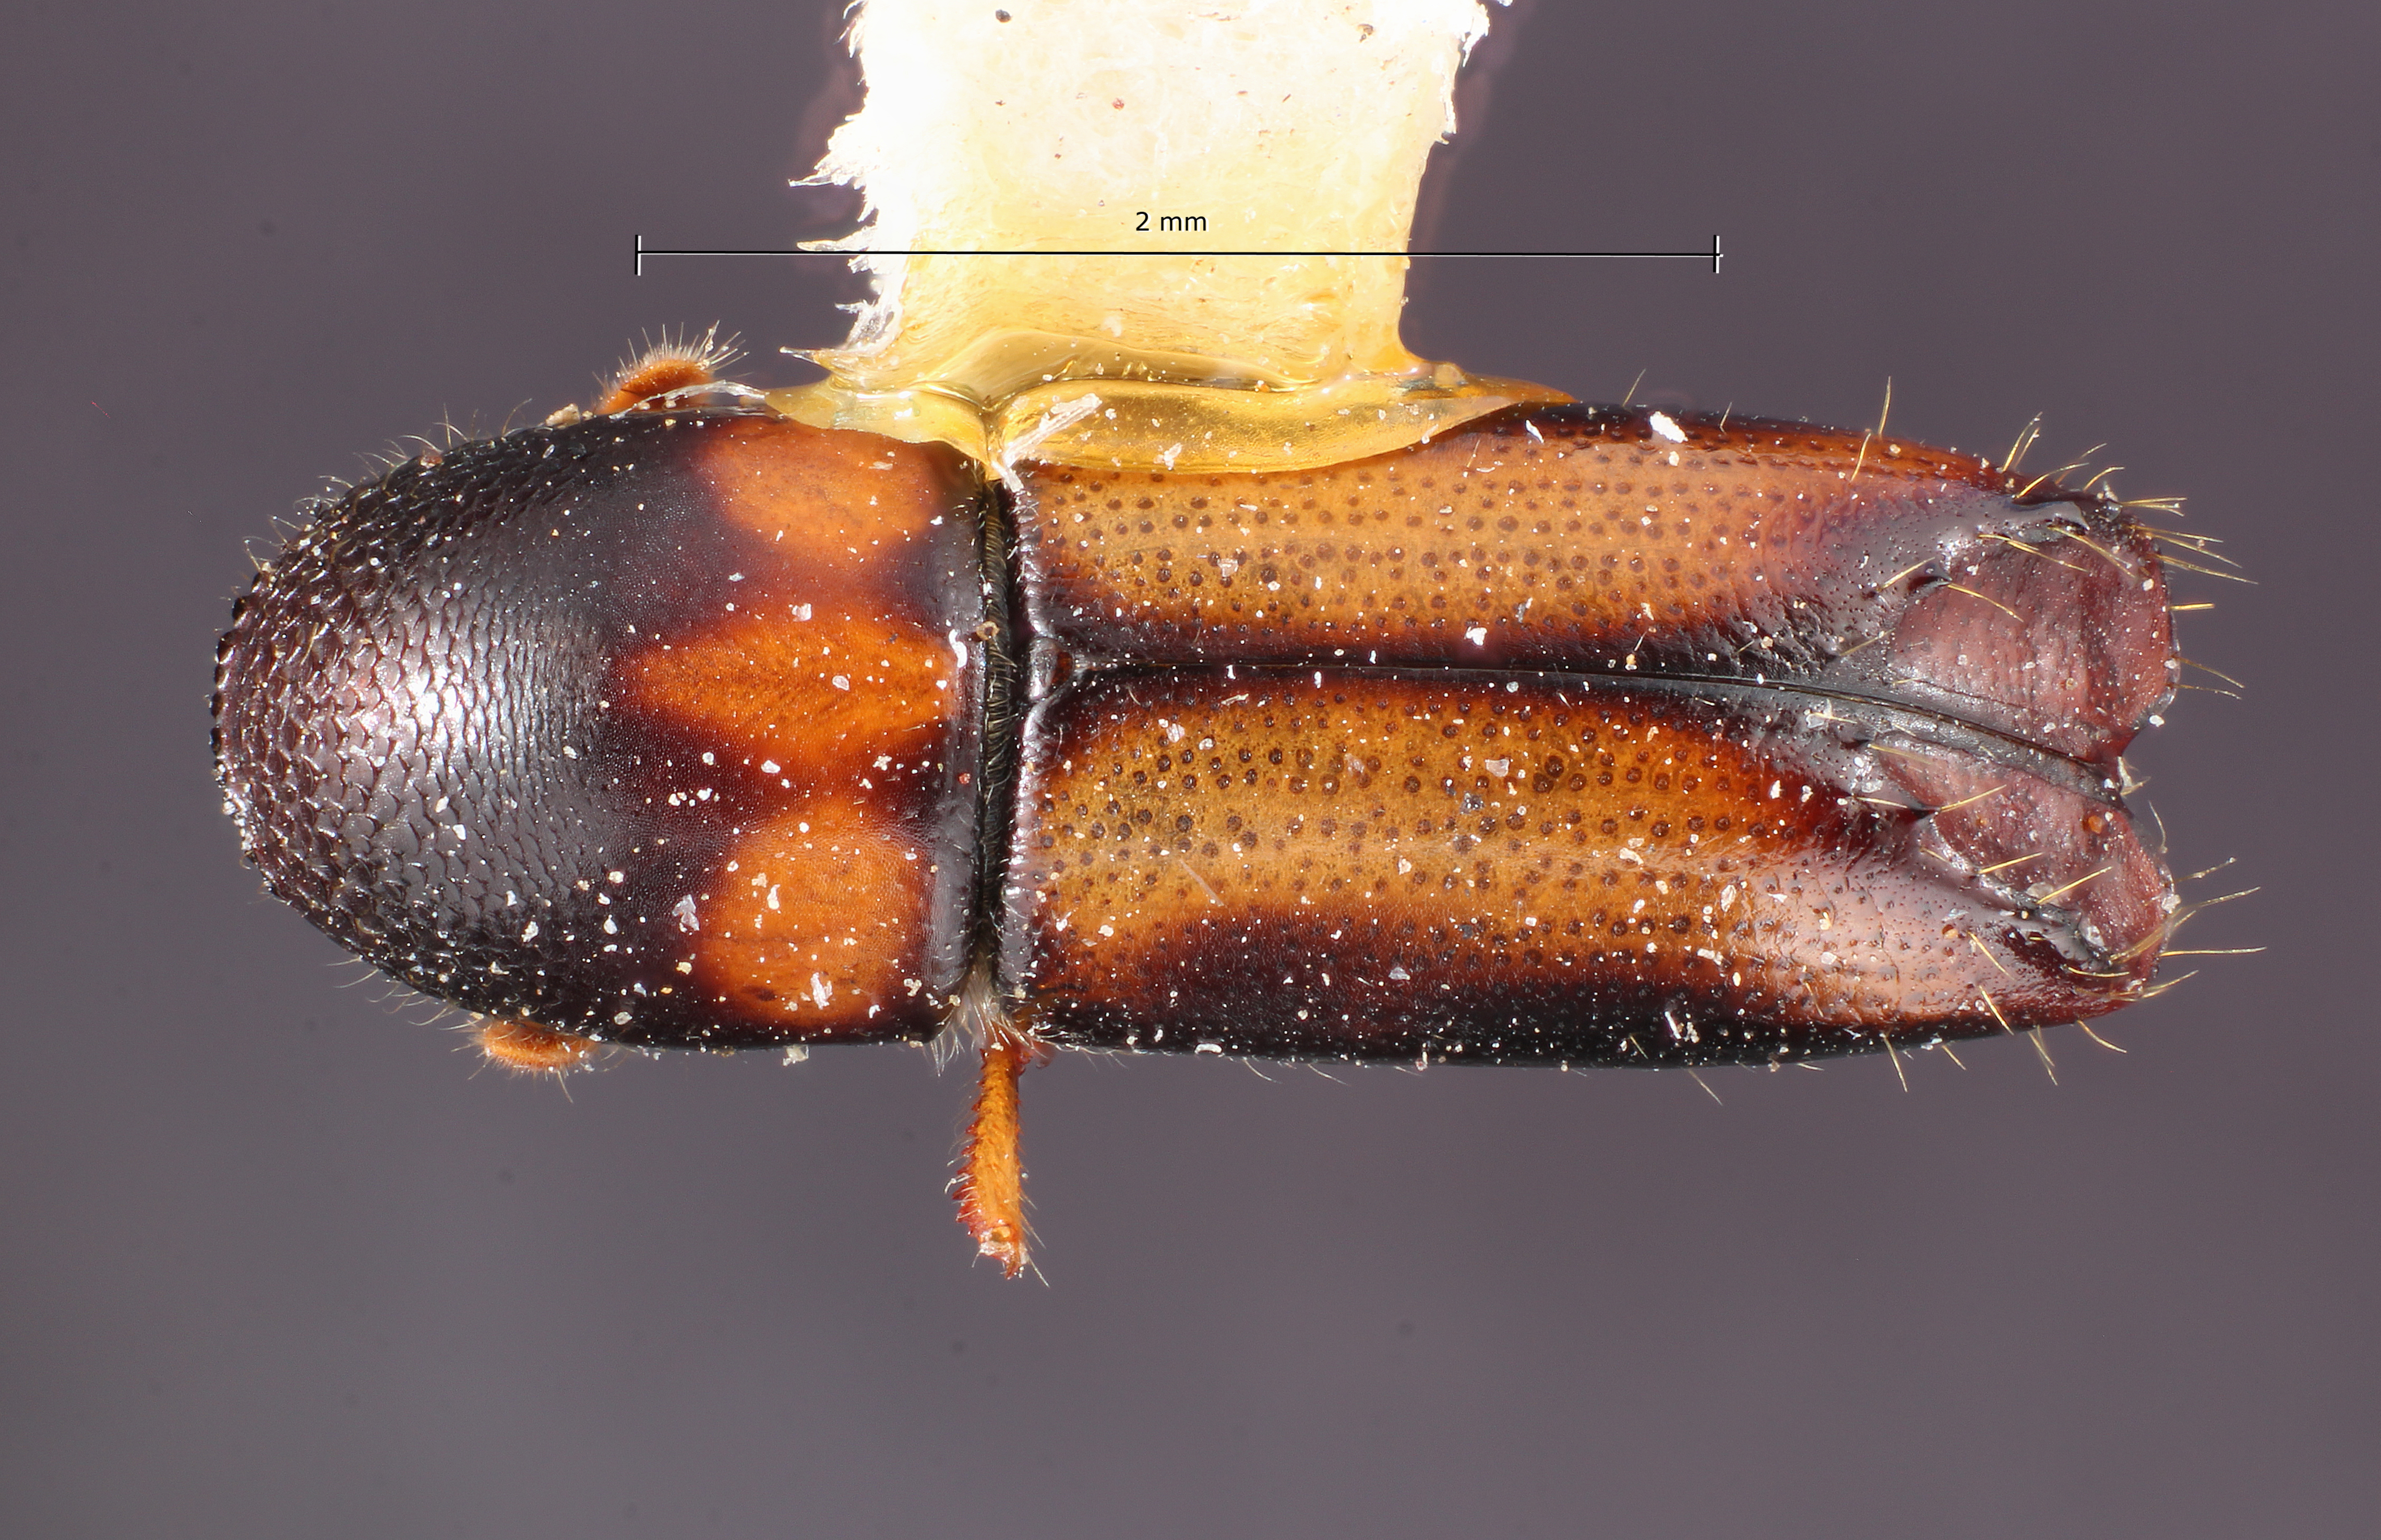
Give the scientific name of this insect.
Monarthrum chapuisi
